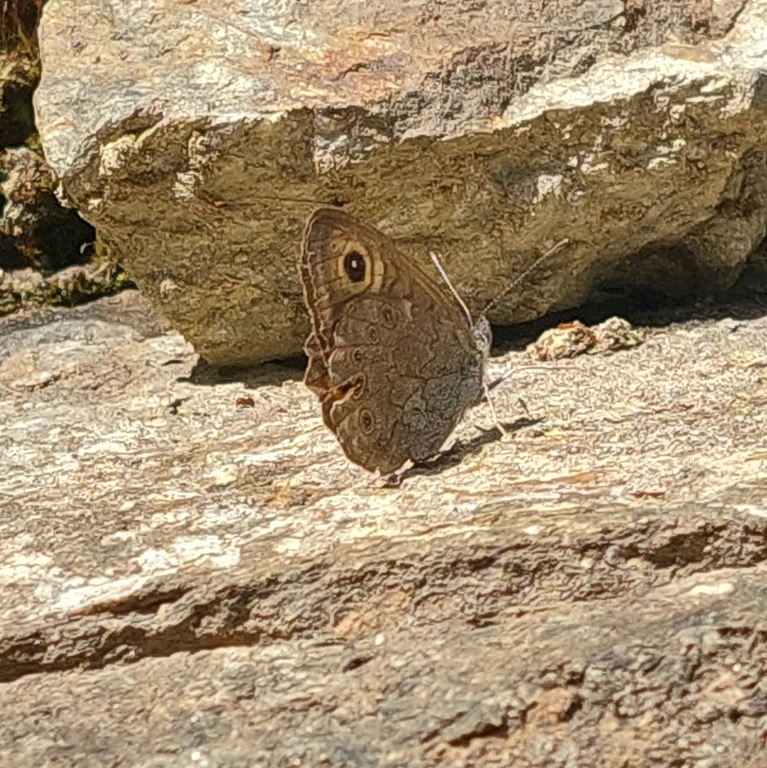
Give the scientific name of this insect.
Lasiommata maera (also Pararge maera)
